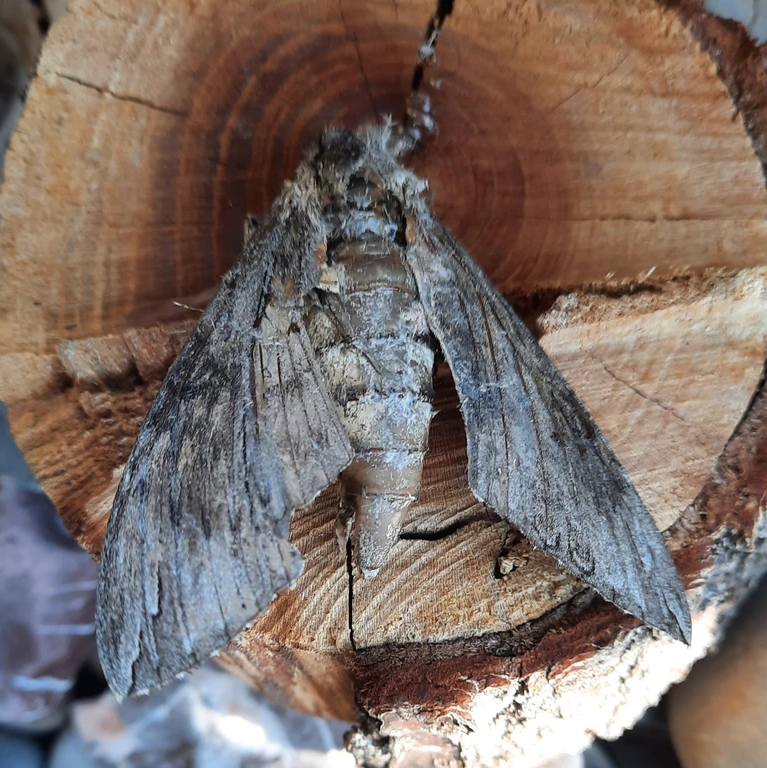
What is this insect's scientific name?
Agrius convolvuli
